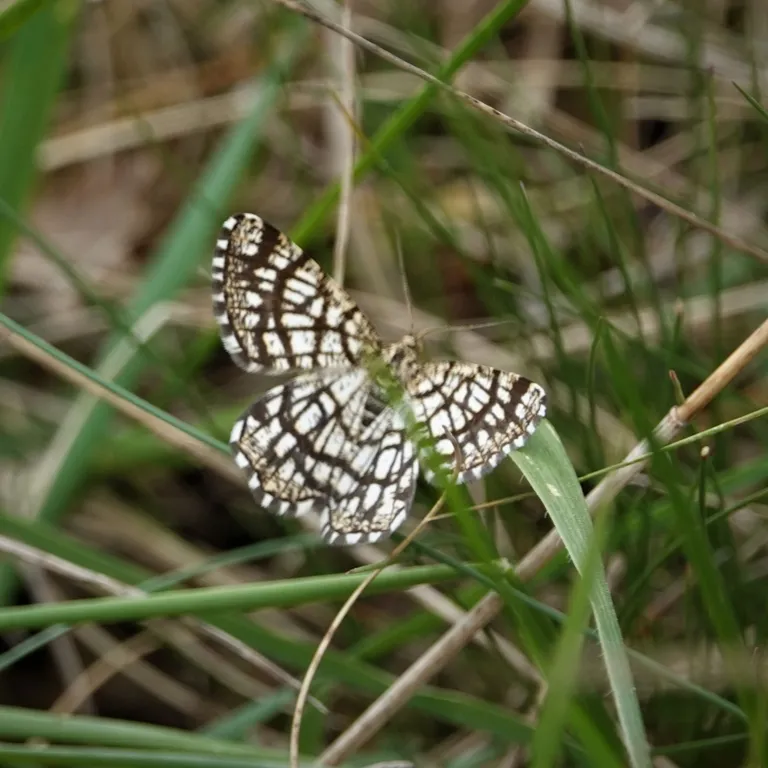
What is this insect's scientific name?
Chiasmia clathrata
